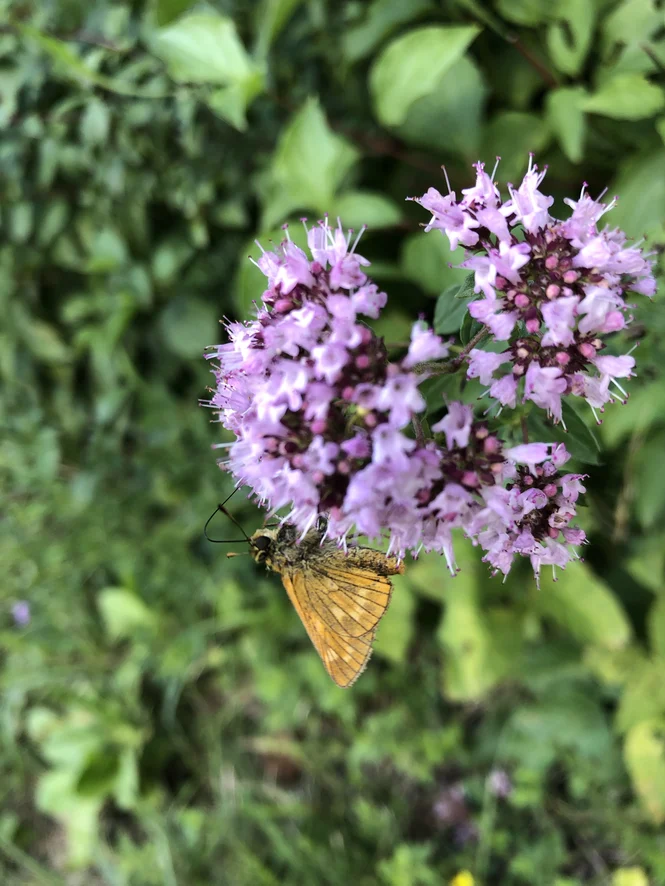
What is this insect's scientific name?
Ochlodes sylvanus (also Ochlodes venata)
